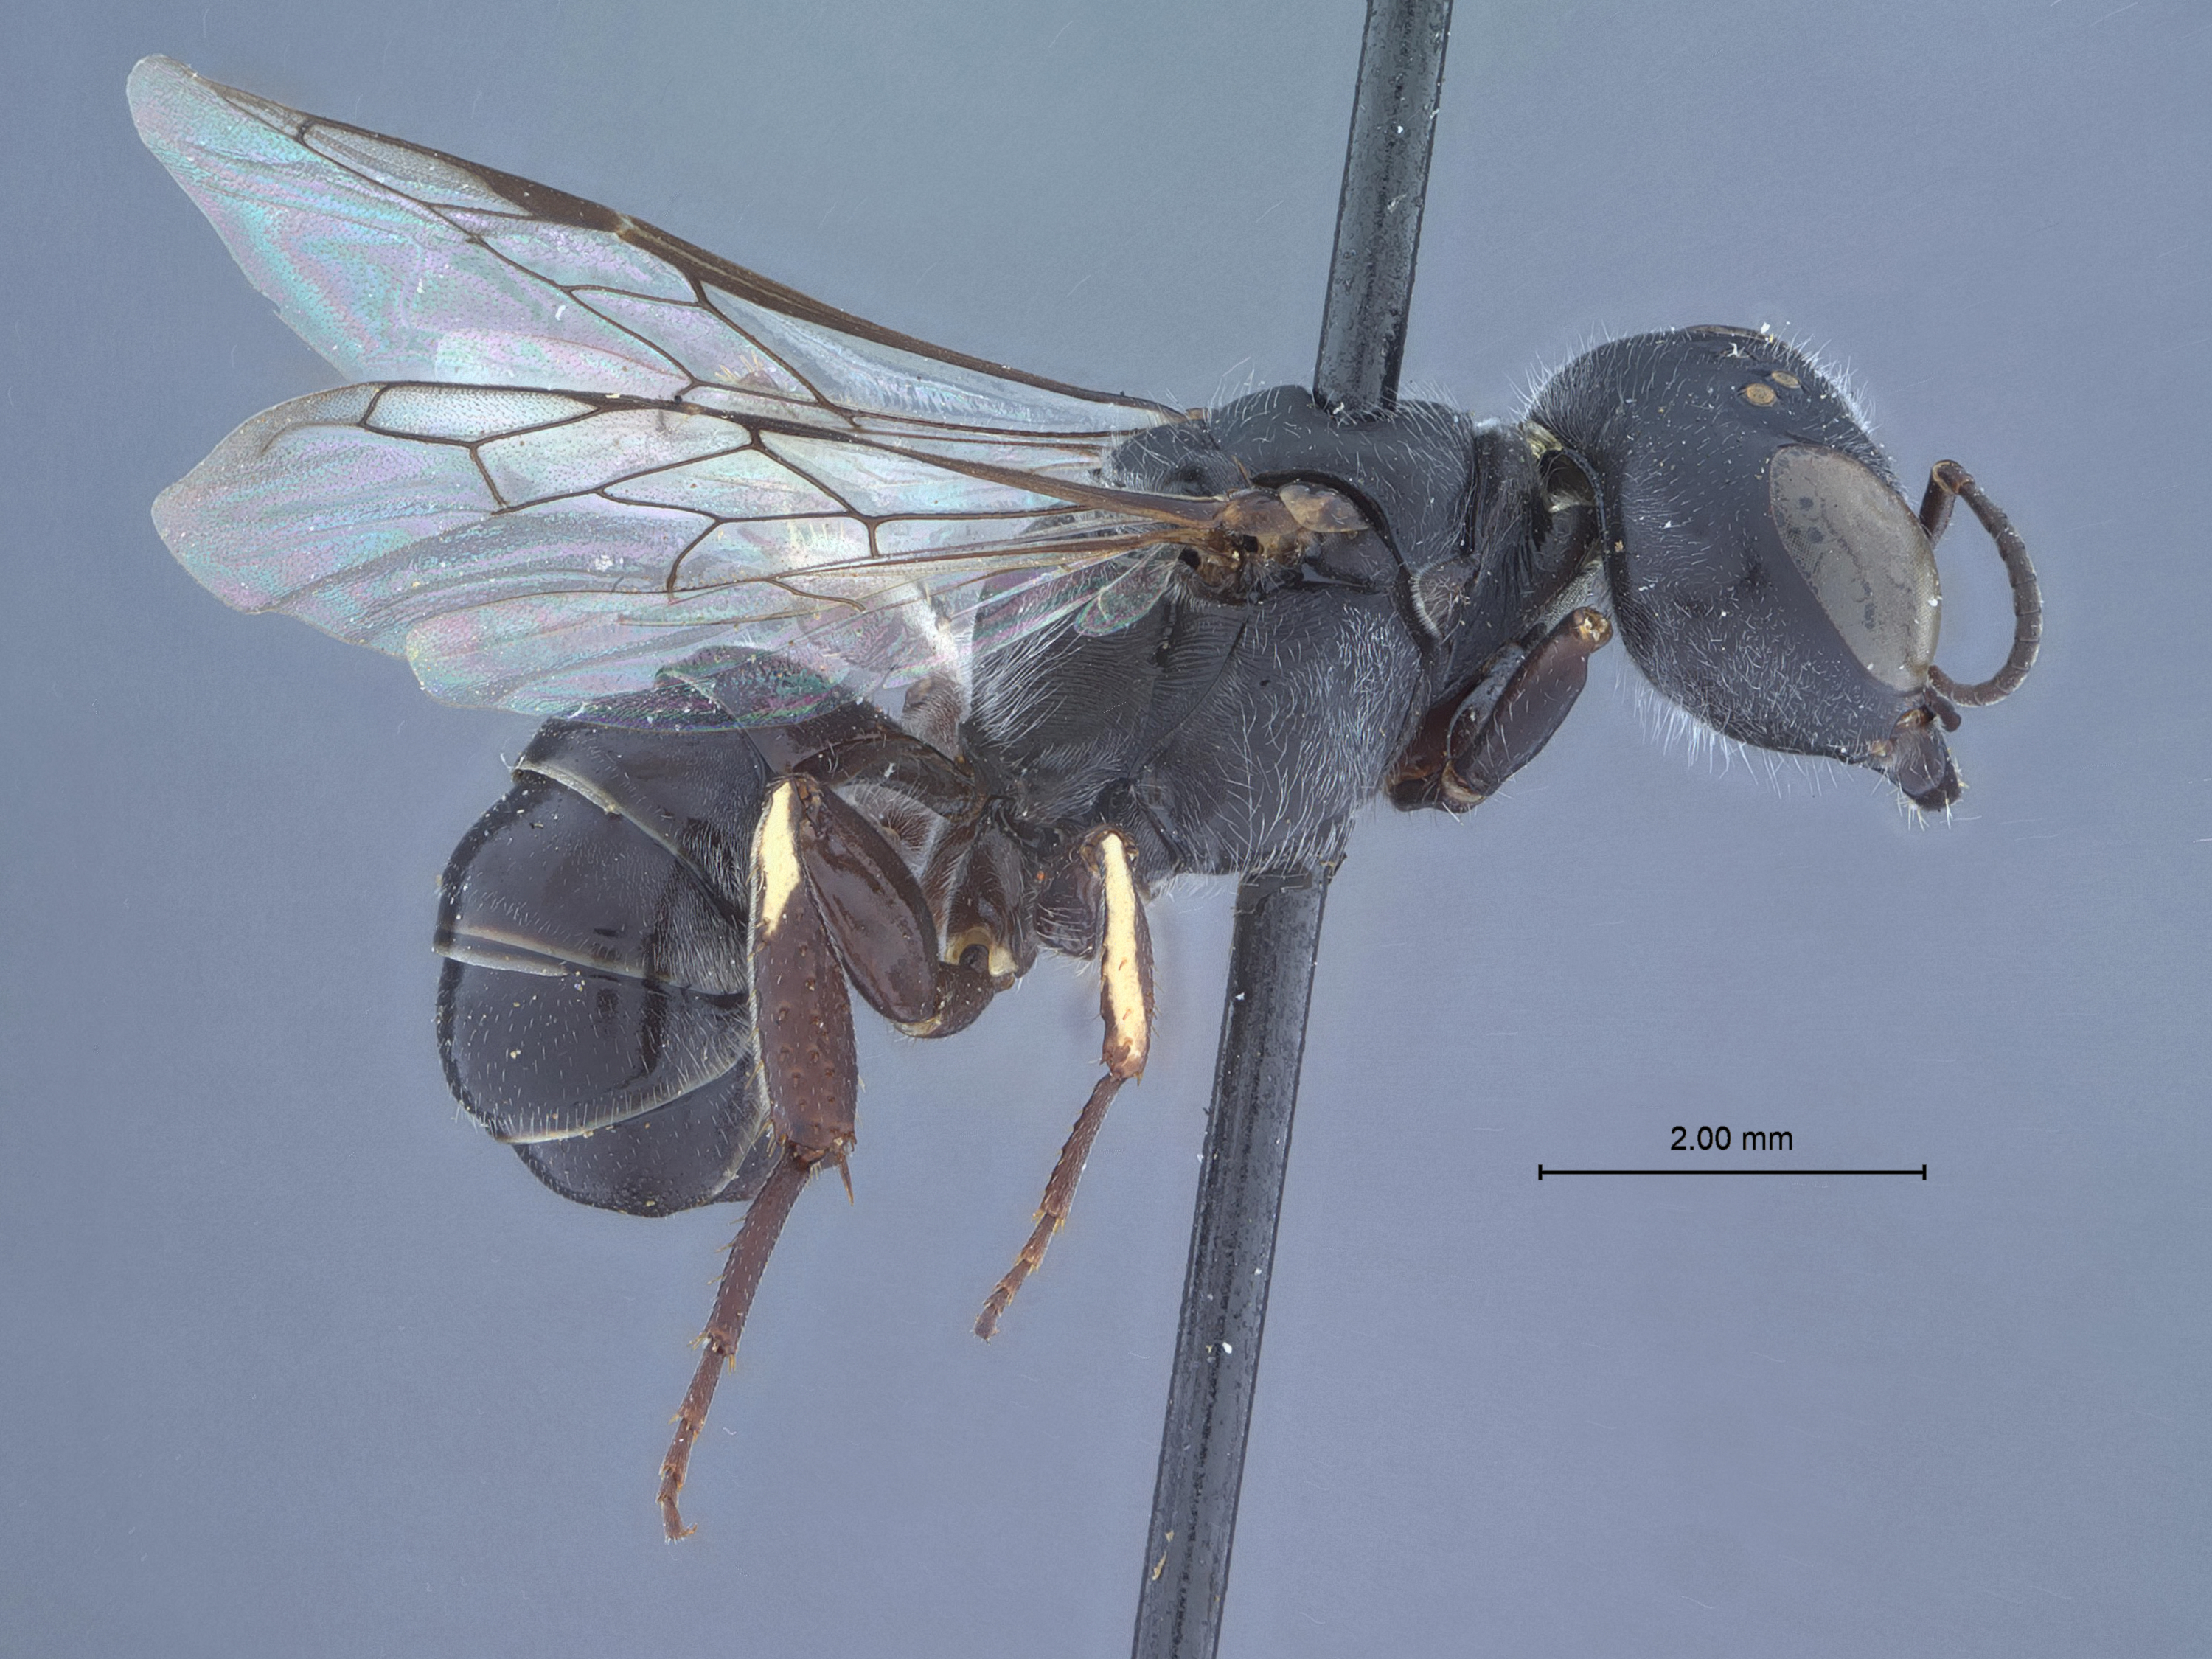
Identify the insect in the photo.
Tracheloides hicksi
